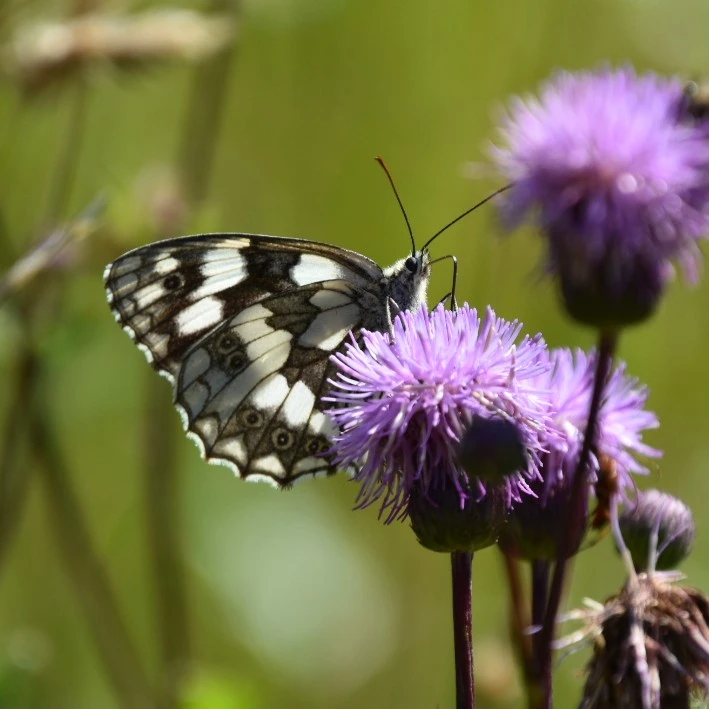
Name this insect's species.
Melanargia galathea
